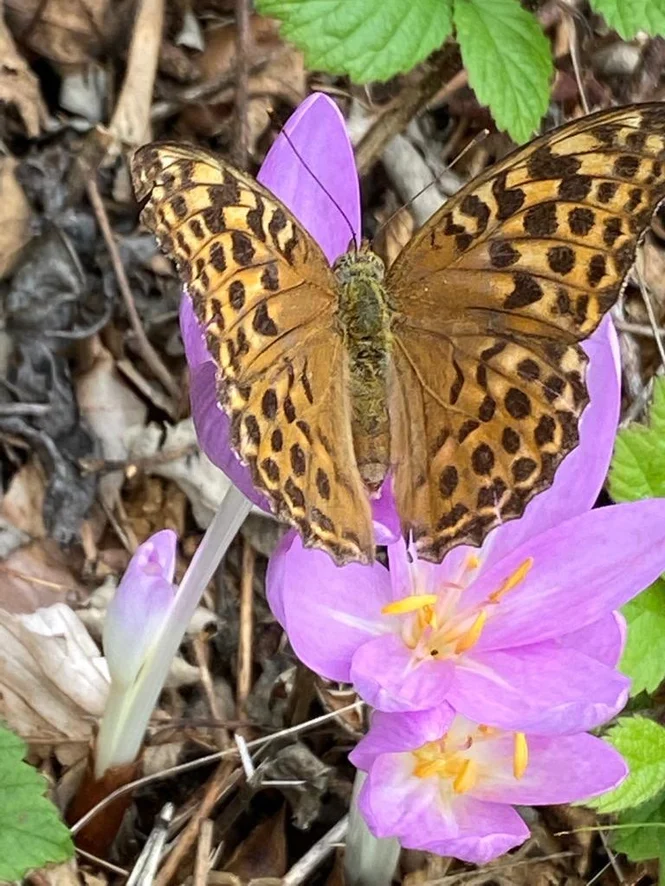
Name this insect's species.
Argynnis paphia
